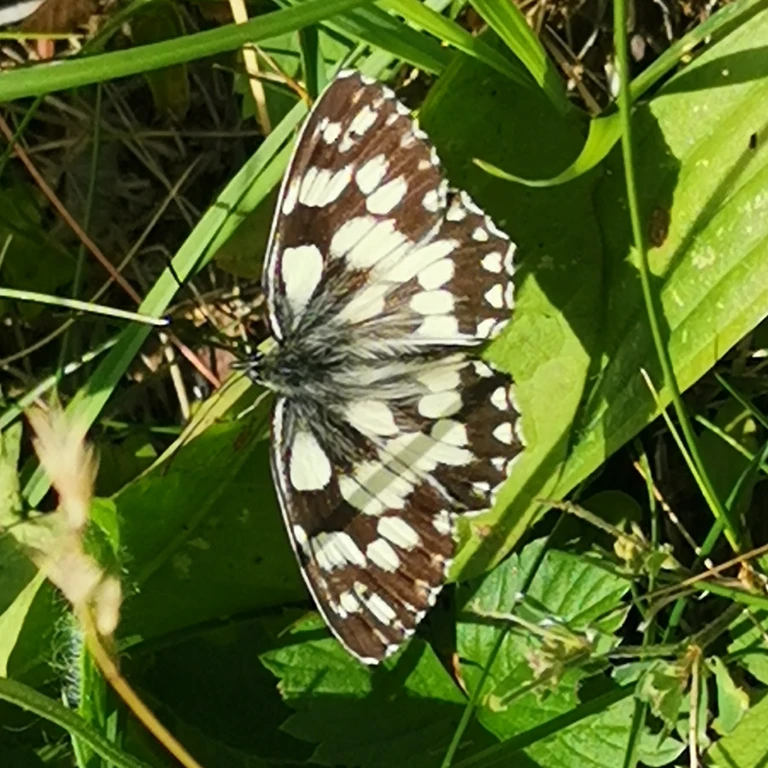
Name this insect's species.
Melanargia galathea
